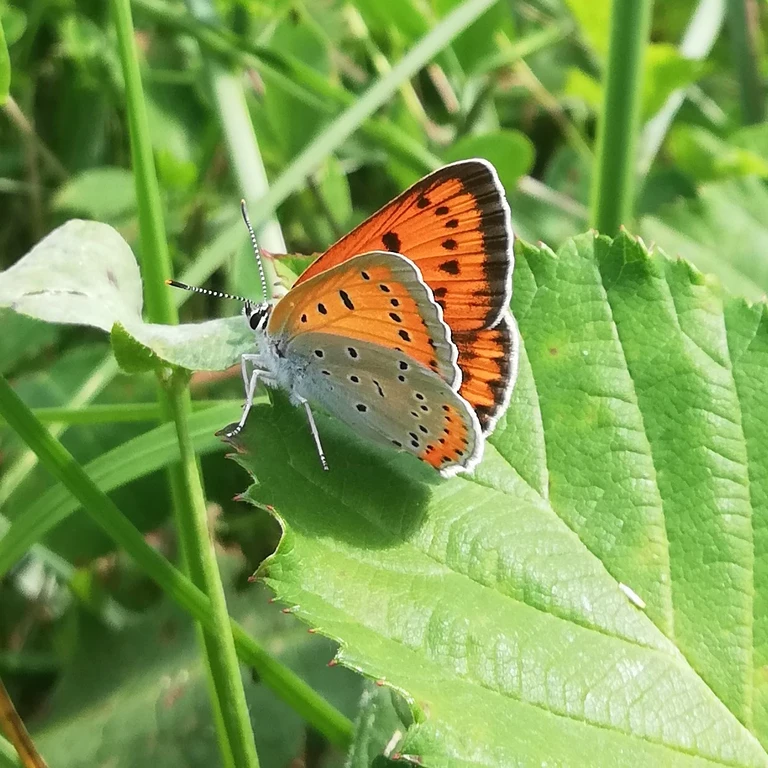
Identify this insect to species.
Lycaena dispar
